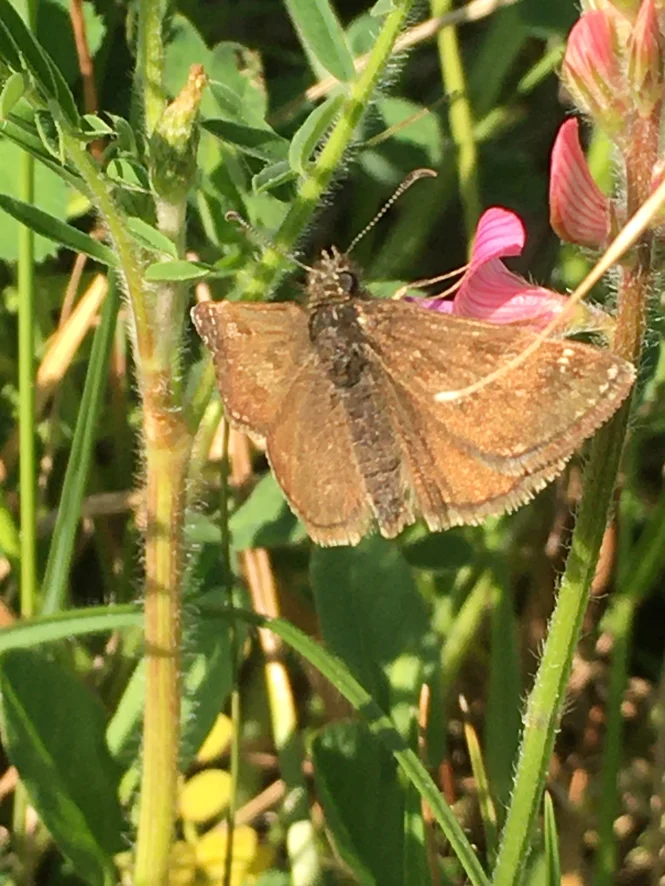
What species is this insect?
Erynnis tages
